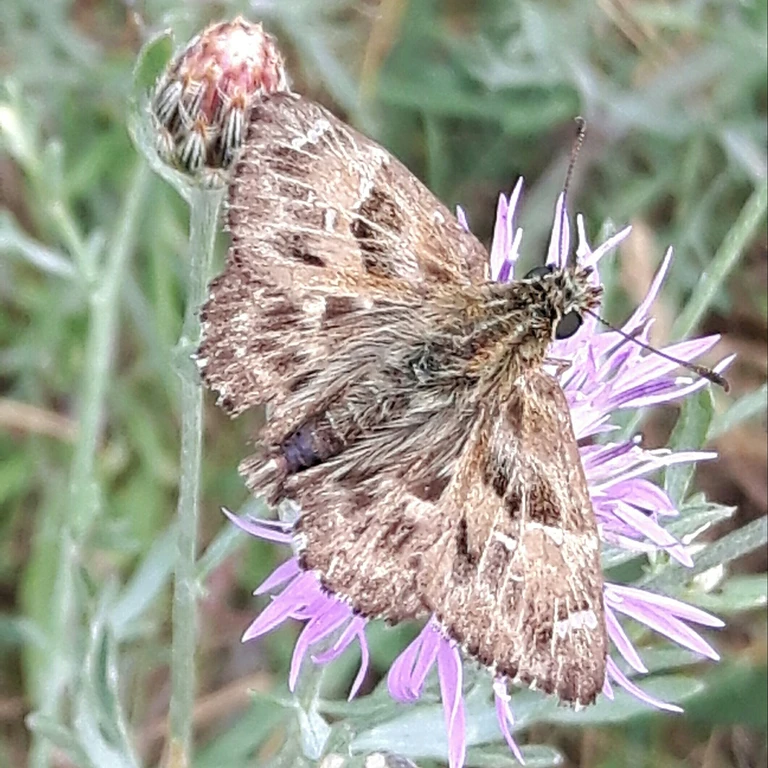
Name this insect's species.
Carcharodus alceae
